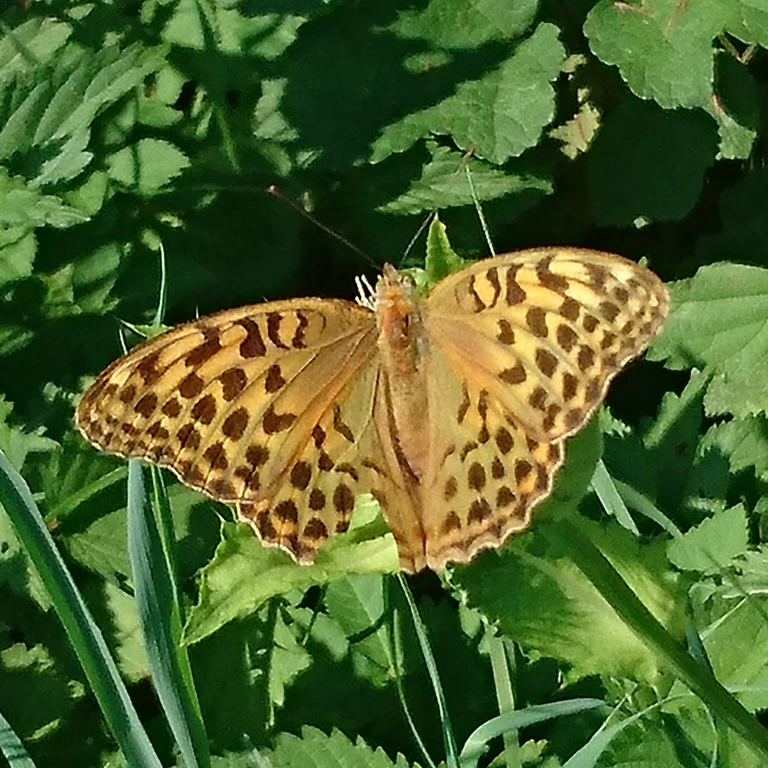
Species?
Argynnis paphia
